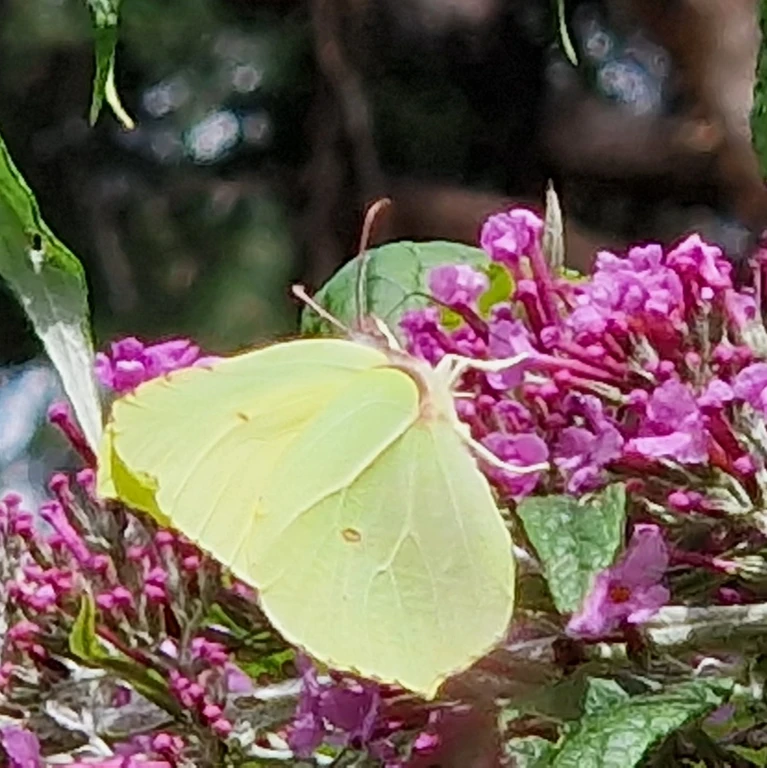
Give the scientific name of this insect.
Gonepteryx rhamni
